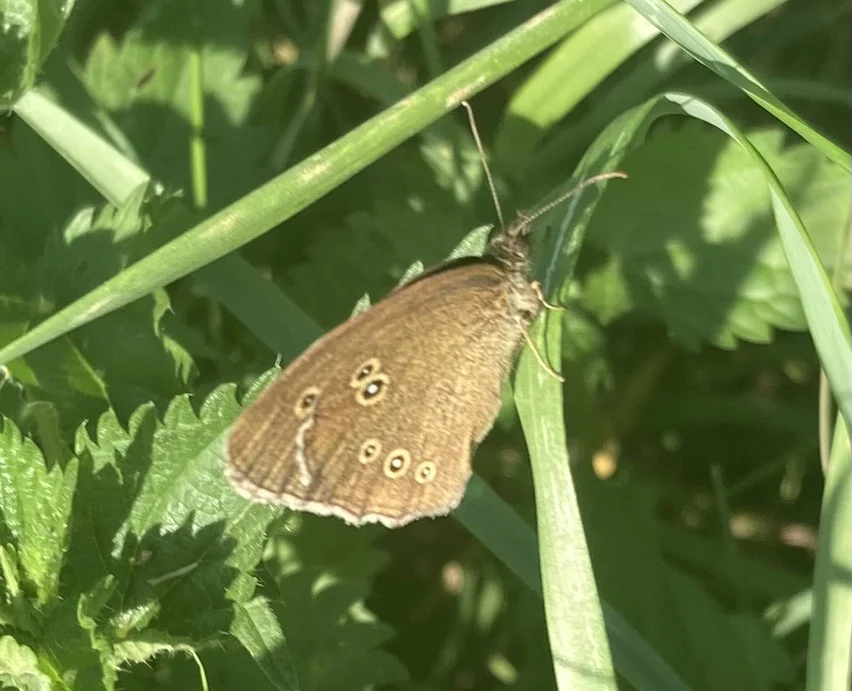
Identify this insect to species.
Aphantopus hyperantus
